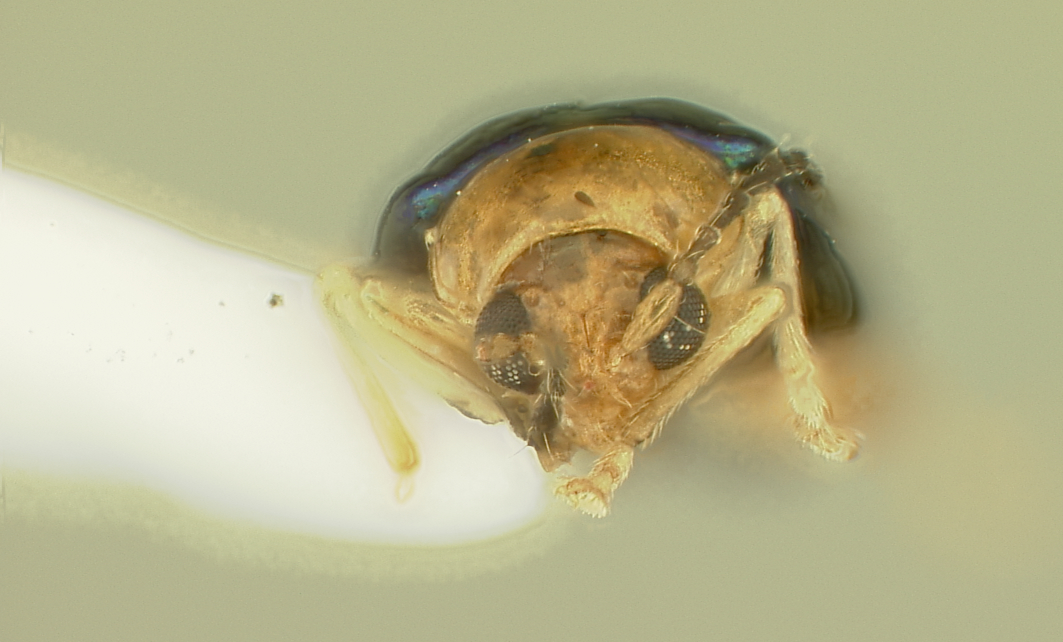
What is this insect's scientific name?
Homoschema blakeae
